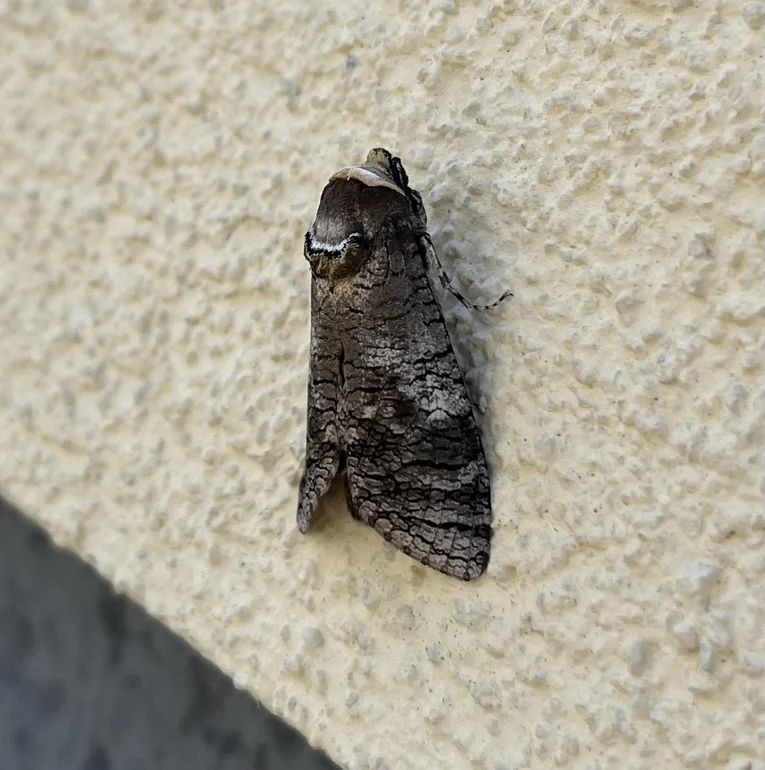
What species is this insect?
Cossus cossus
